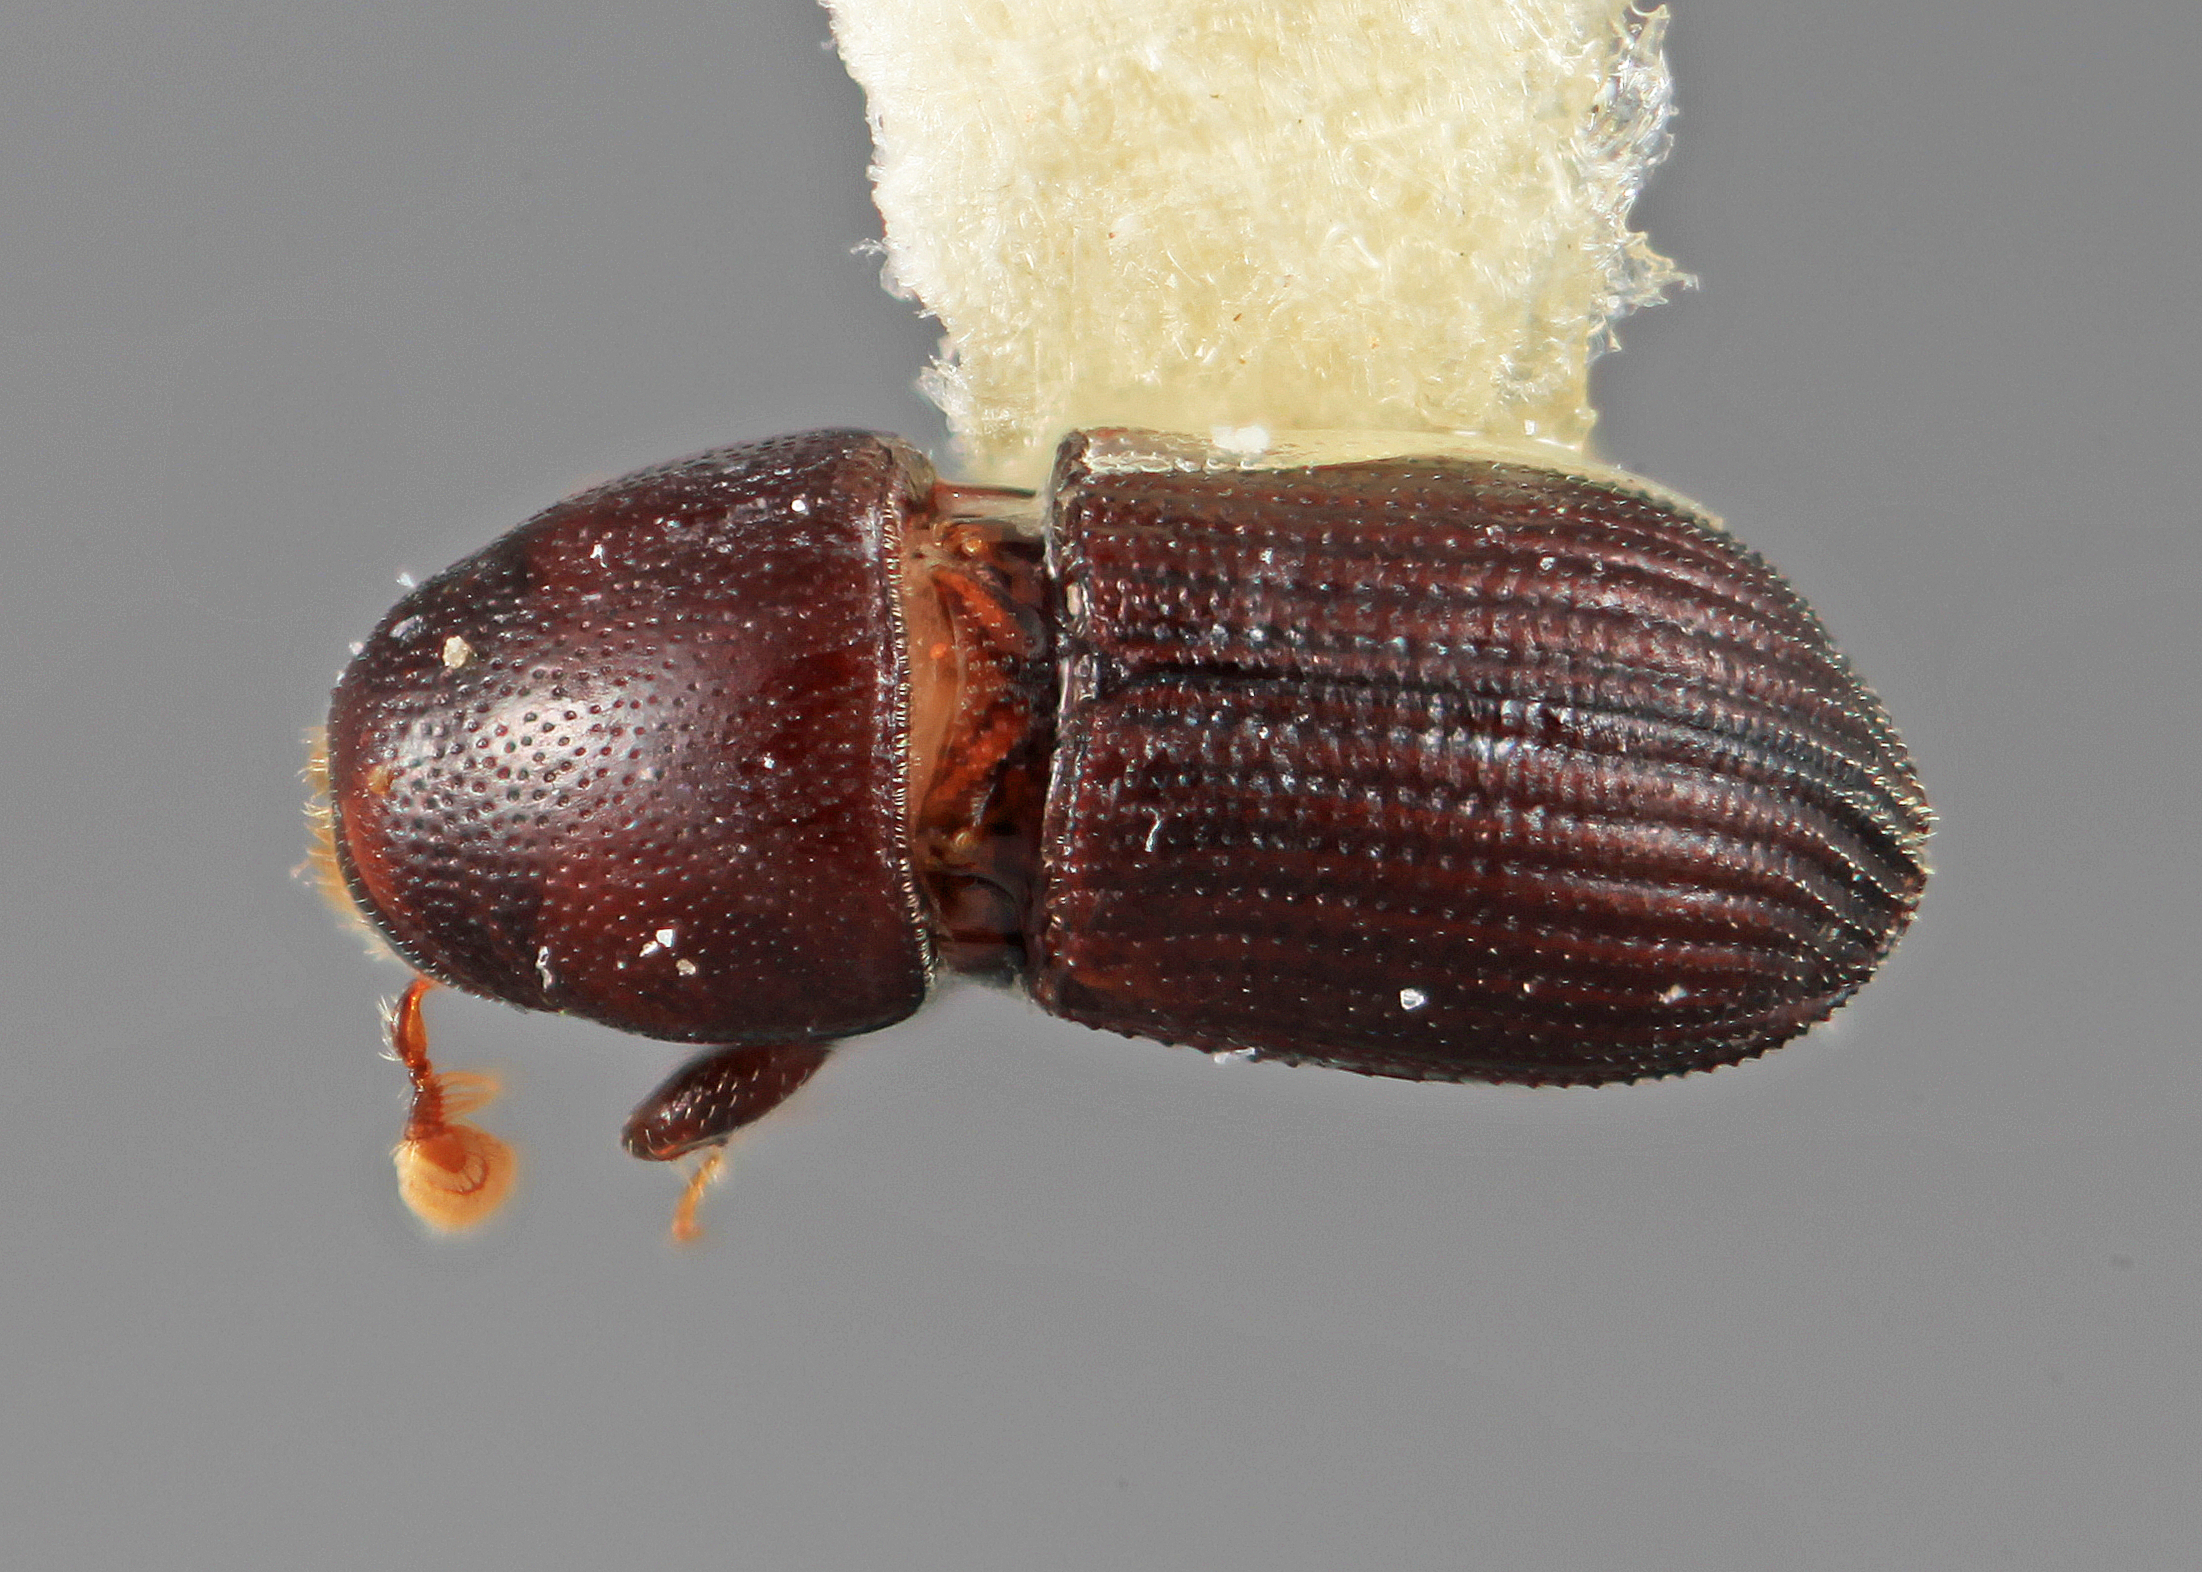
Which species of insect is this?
Cnemonyx evidens
